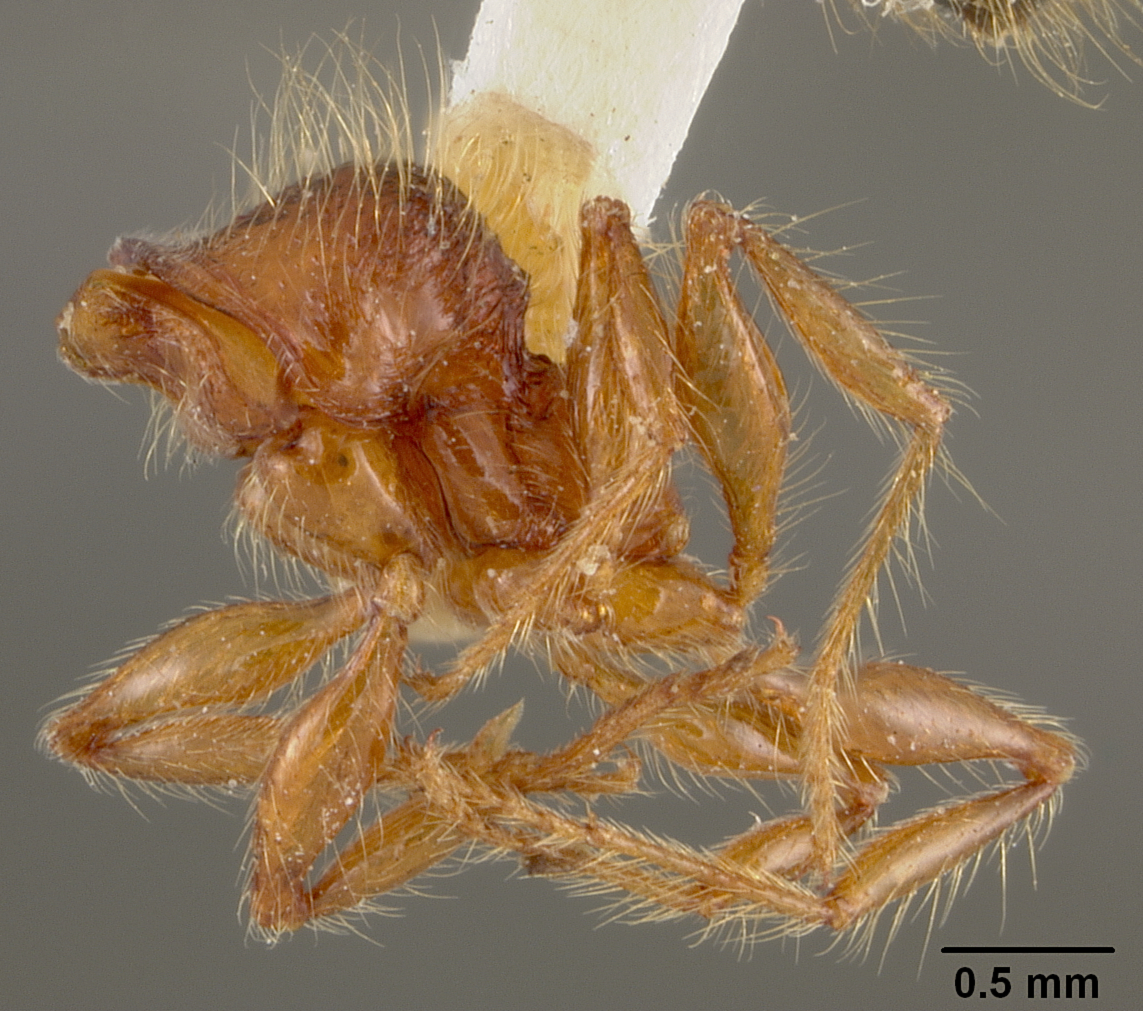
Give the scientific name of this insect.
Pheidole tisiphone
